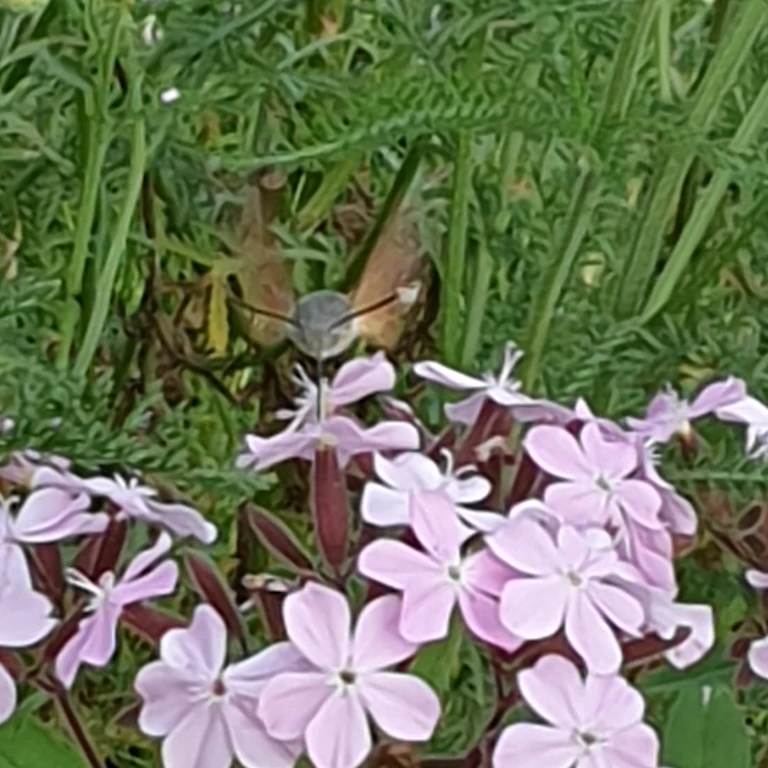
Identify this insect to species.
Macroglossum stellatarum
